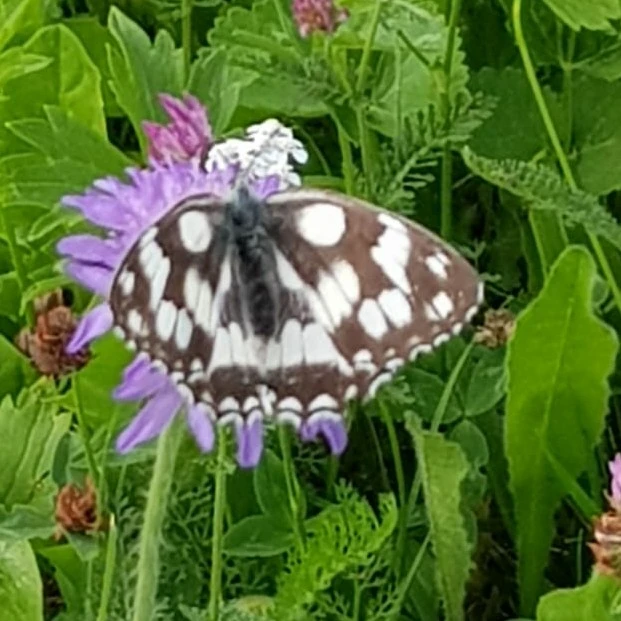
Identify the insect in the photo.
Melanargia galathea
